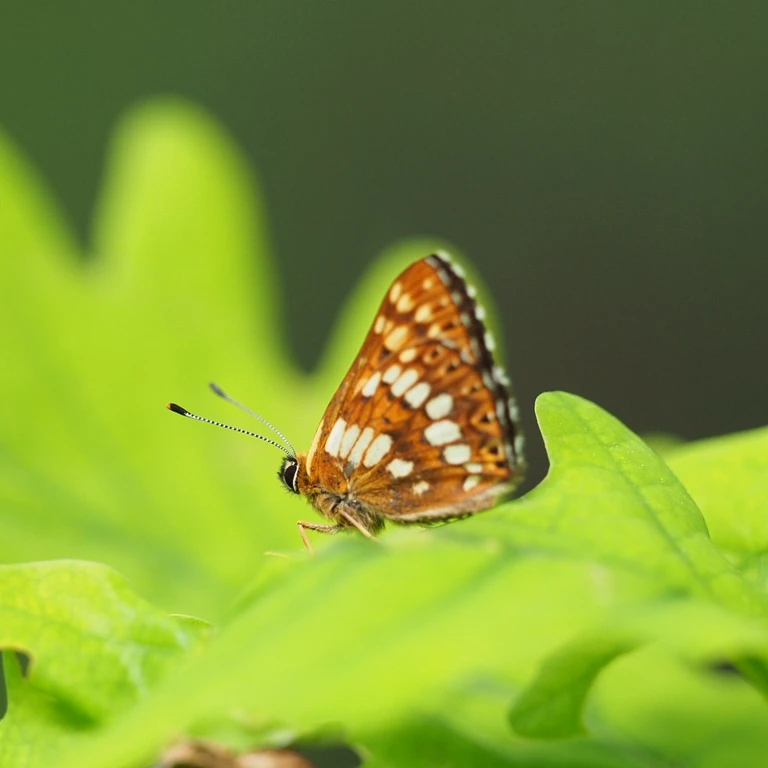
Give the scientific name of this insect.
Hamearis lucina
